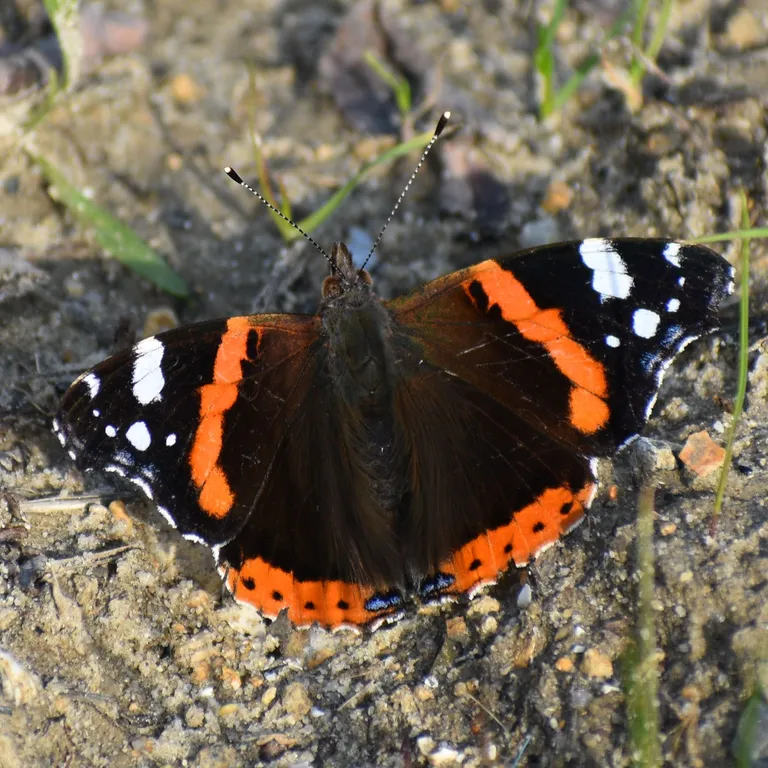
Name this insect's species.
Vanessa atalanta
